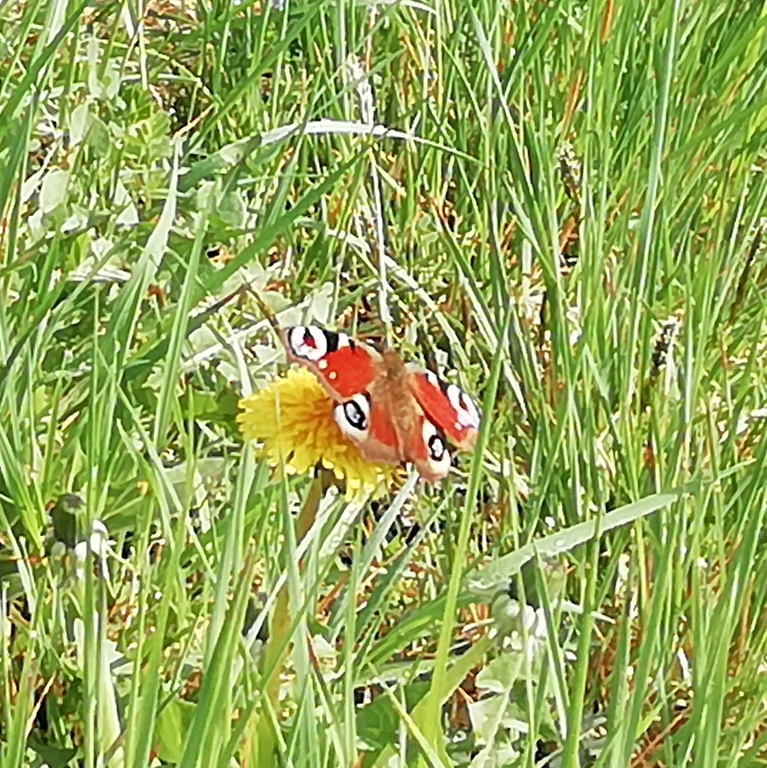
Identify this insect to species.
Aglais io
